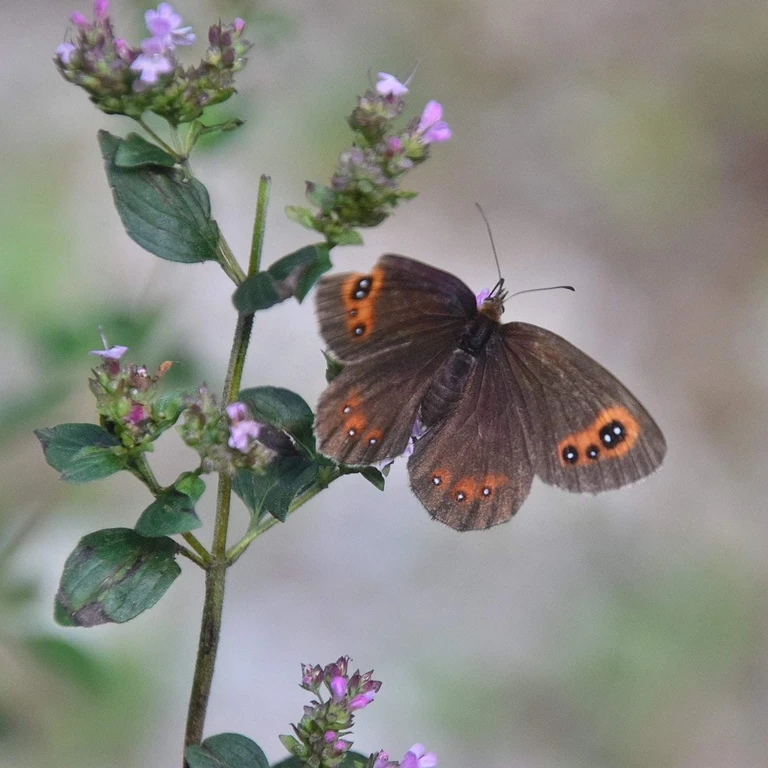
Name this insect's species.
Erebia aethiops
